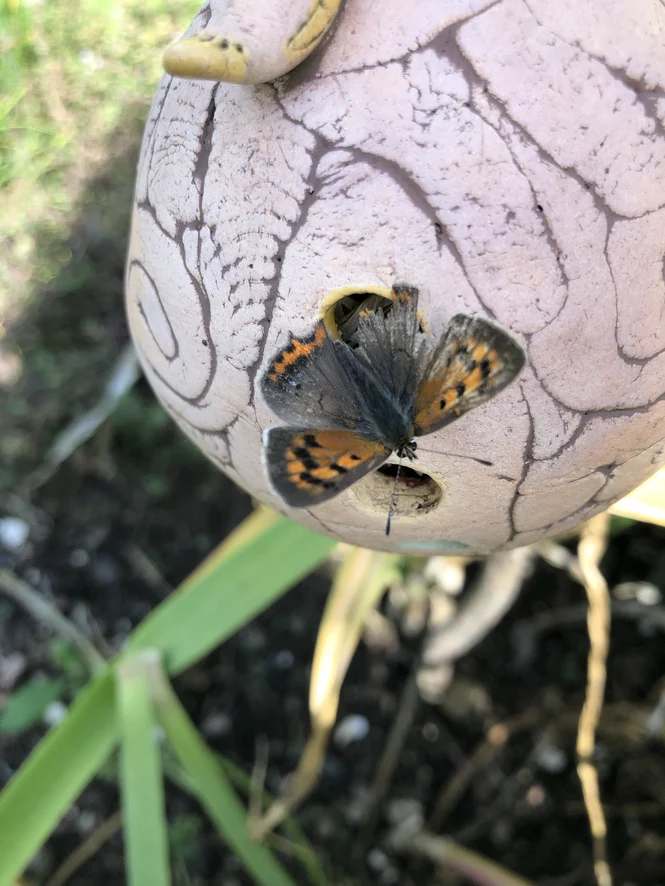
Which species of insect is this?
Lycaena phlaeas
